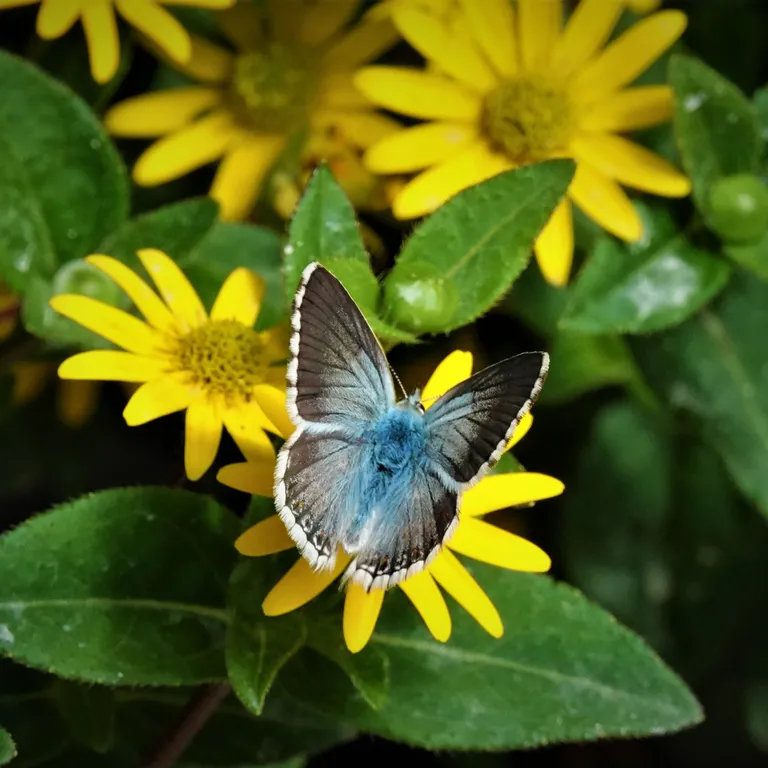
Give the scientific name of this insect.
Lysandra coridon
